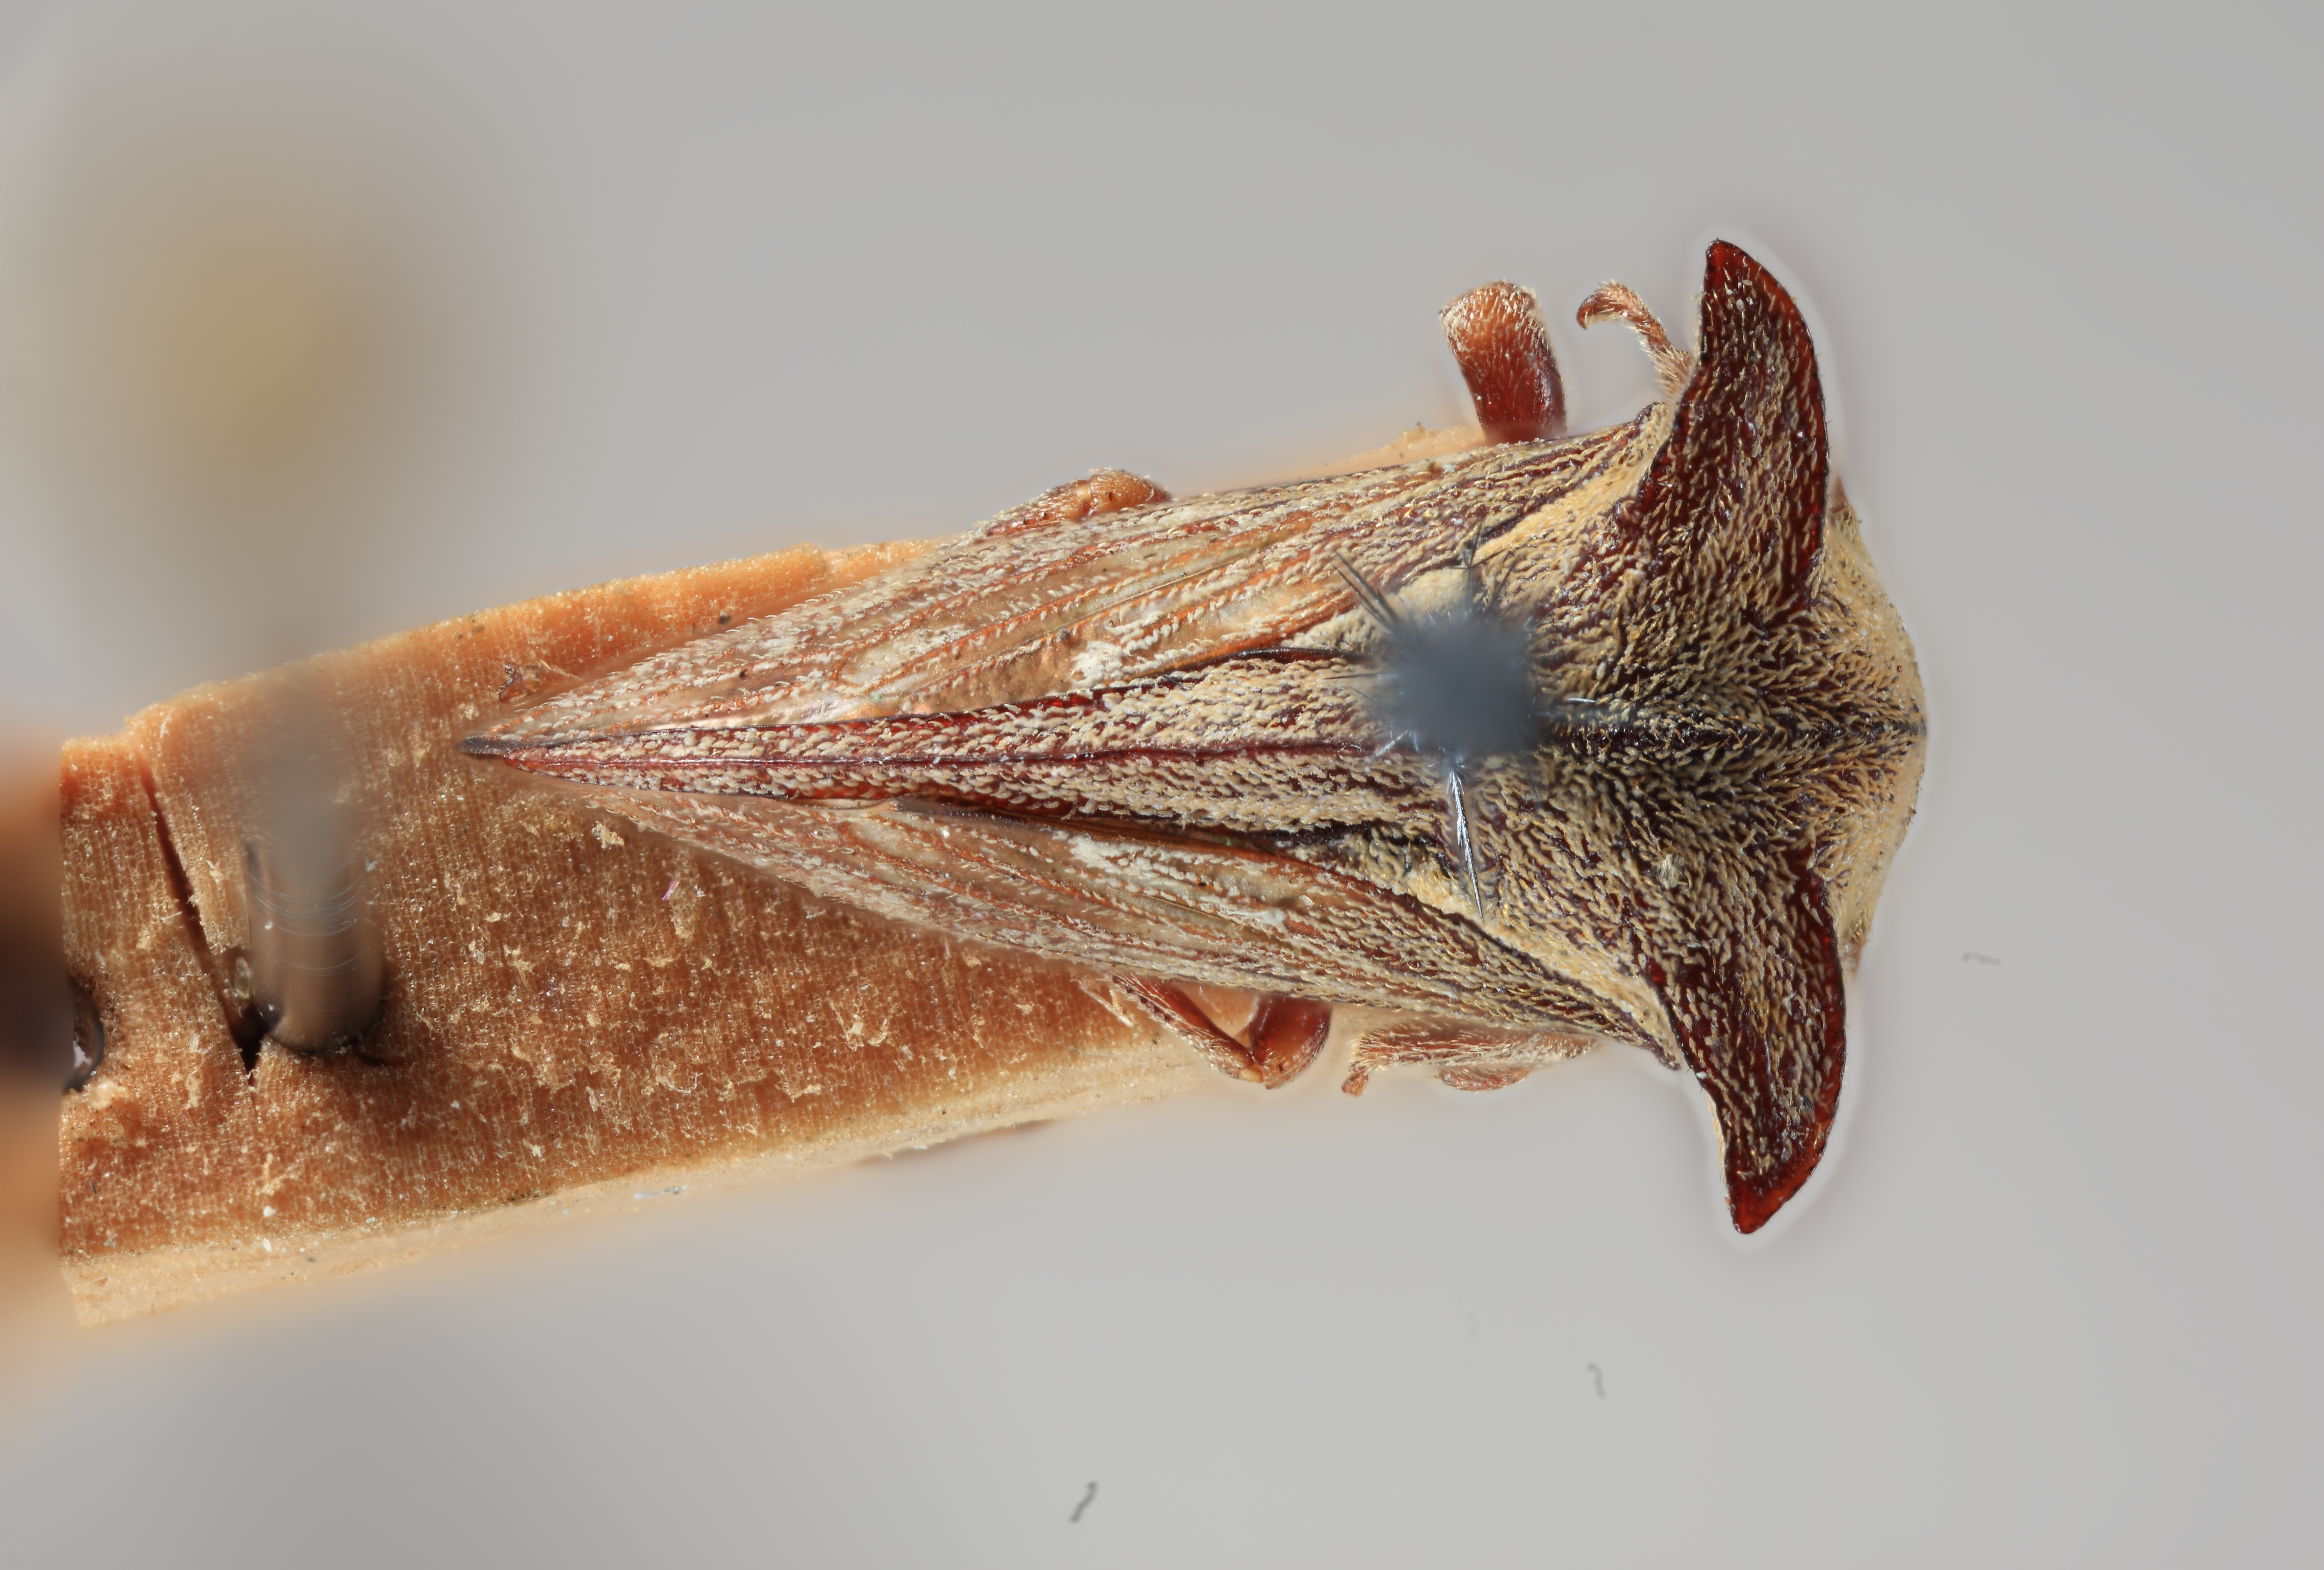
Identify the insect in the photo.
Otinotoides pubescens
